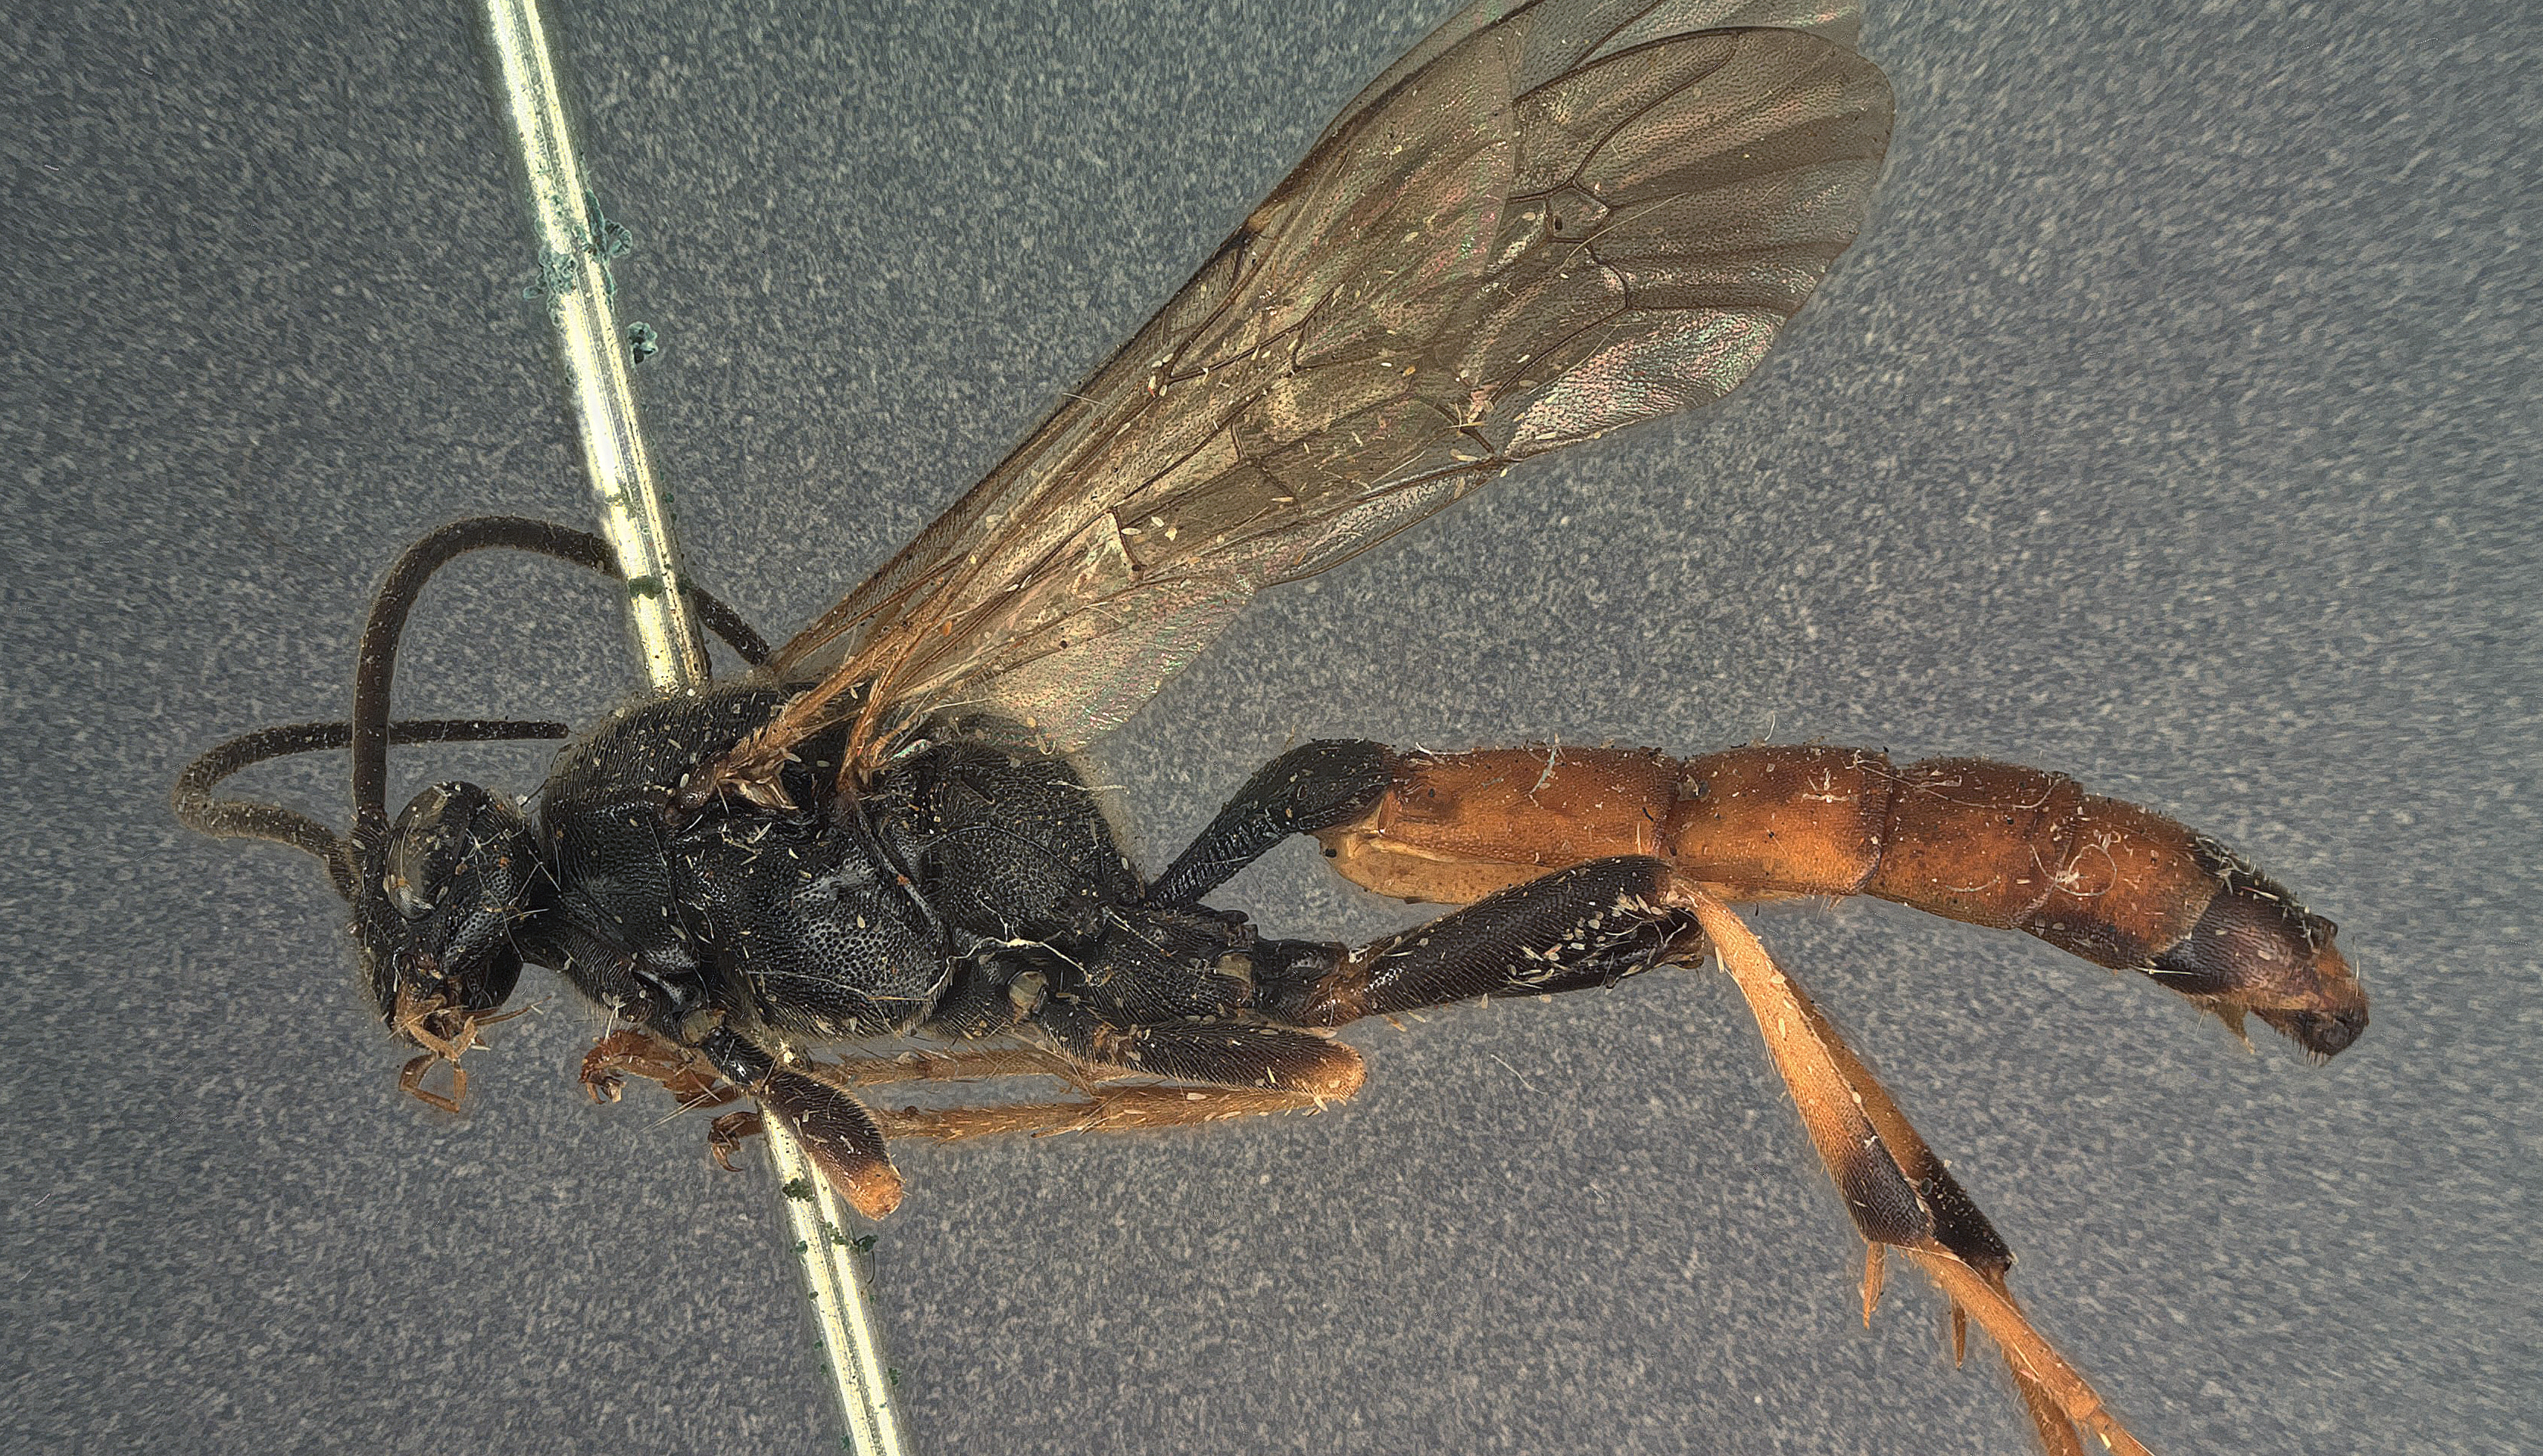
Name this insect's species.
Cratichneumon kodiakensis
